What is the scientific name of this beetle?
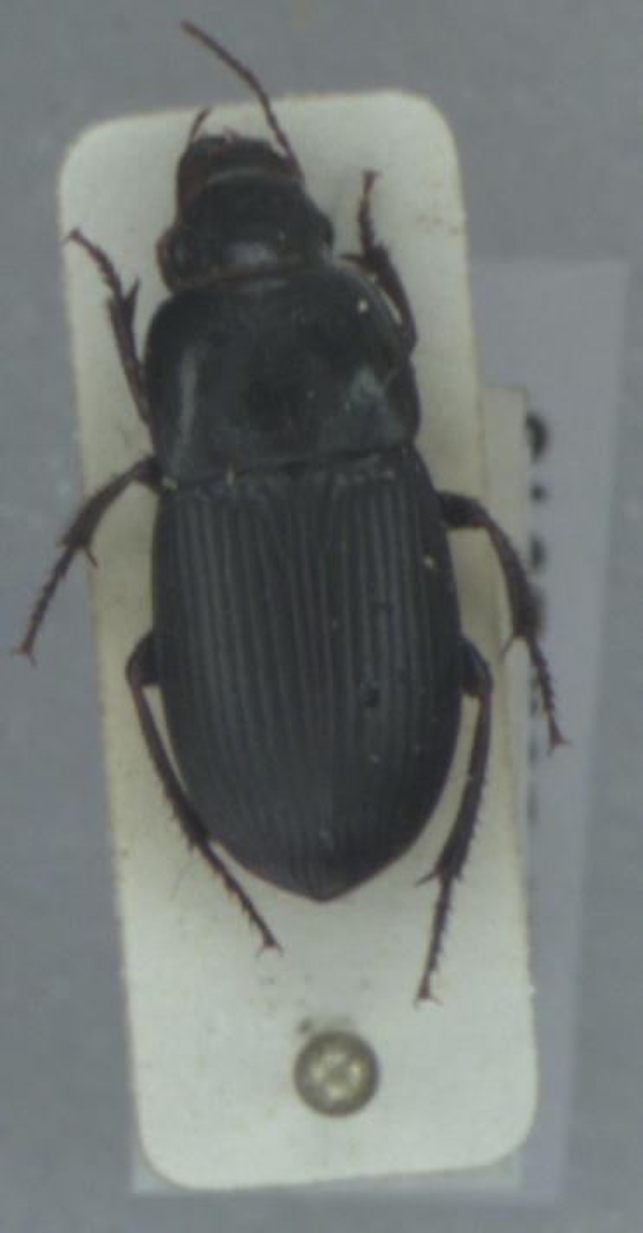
Harpalus dimidiatus
